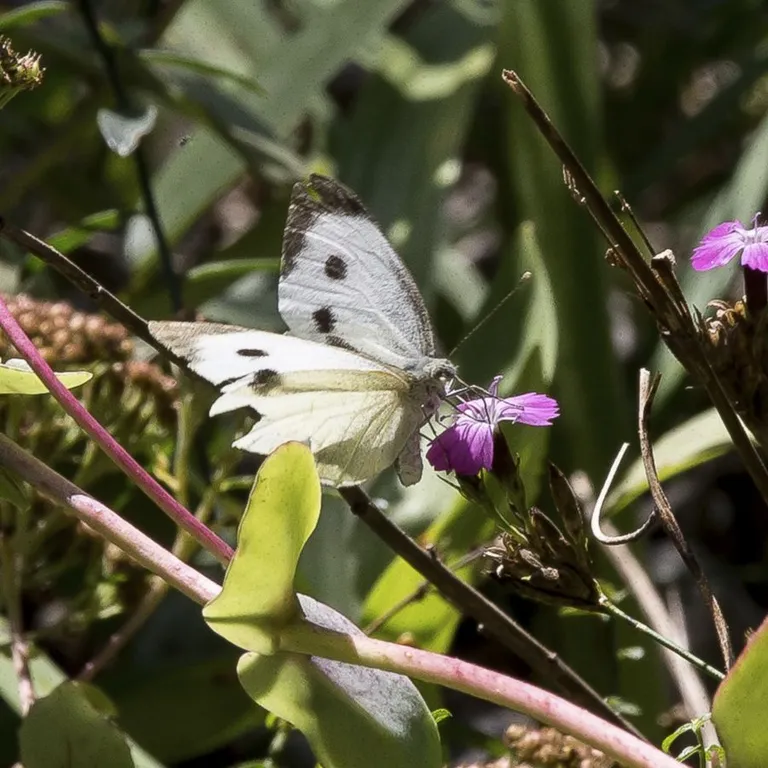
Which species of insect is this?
Pieris brassicae
